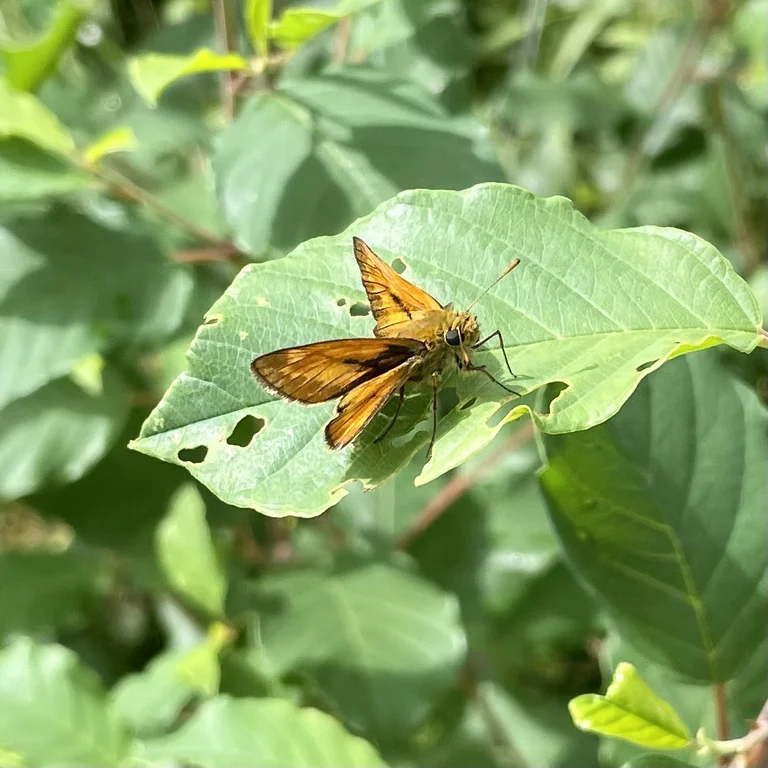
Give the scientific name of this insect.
Ochlodes sylvanus (also Ochlodes venata)
